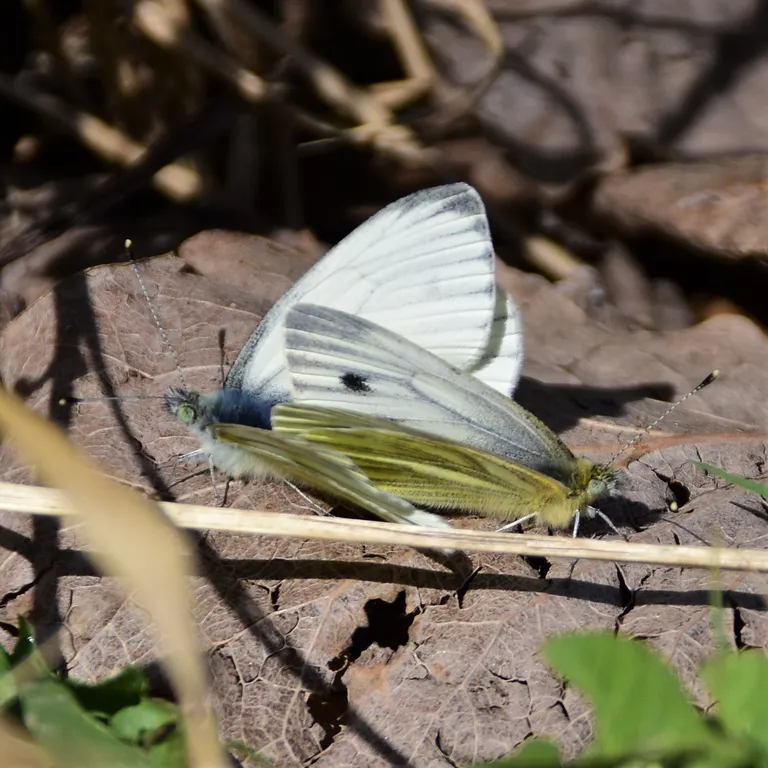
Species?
Pieris napi
